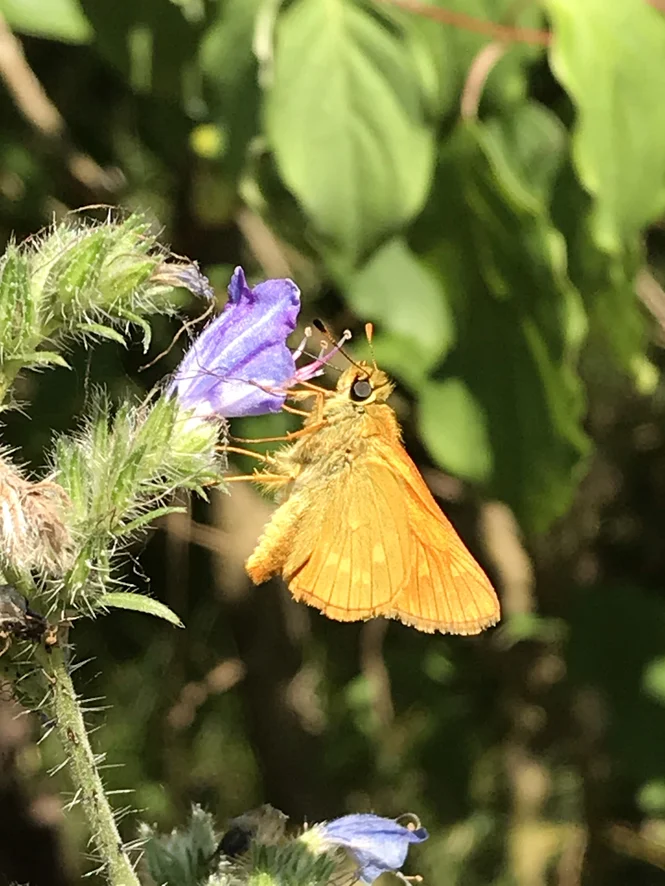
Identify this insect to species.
Ochlodes sylvanus (also Ochlodes venata)
